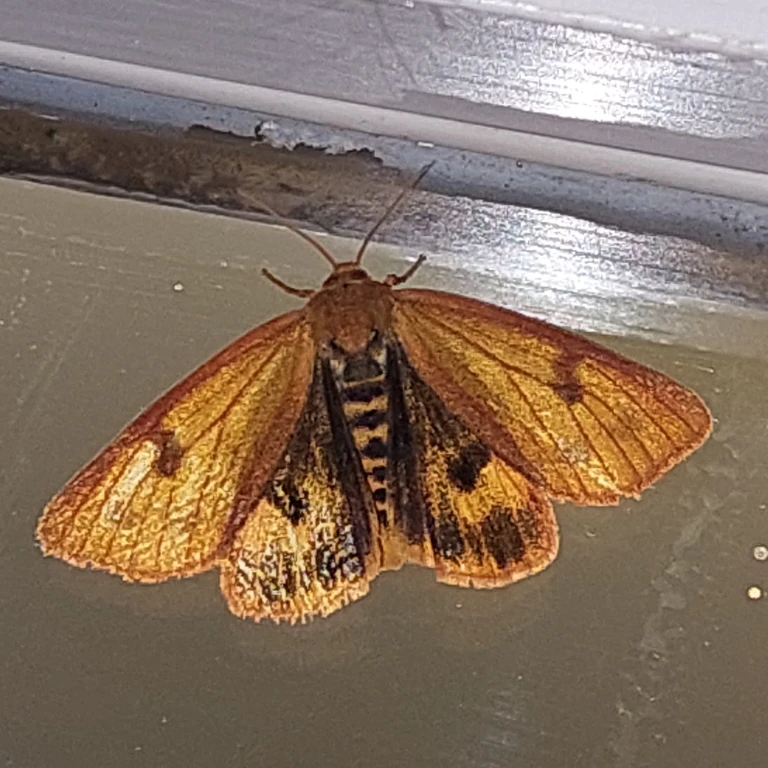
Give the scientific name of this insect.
Diacrisia sannio
